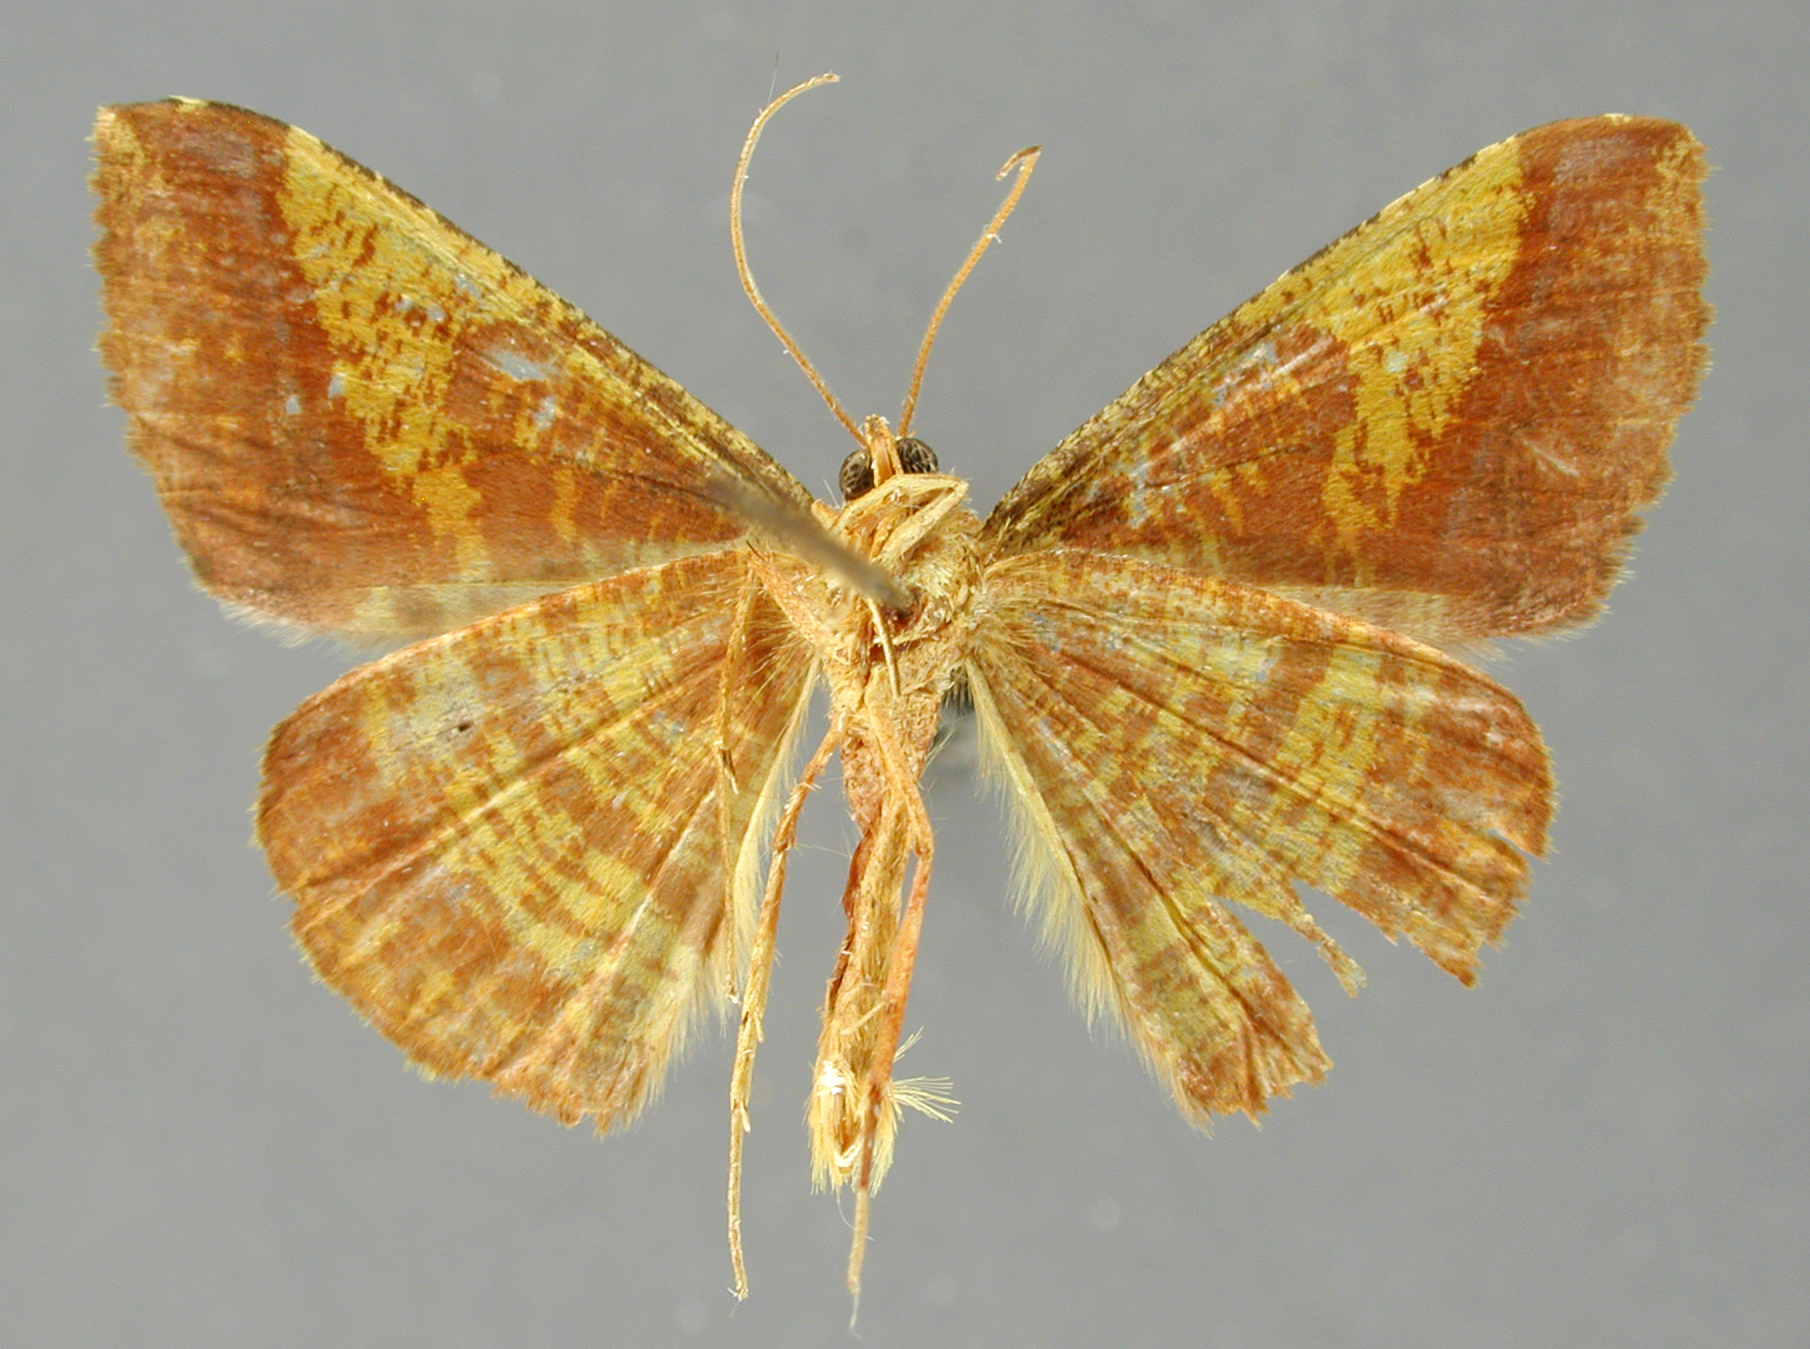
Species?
Pyrinia minsera
